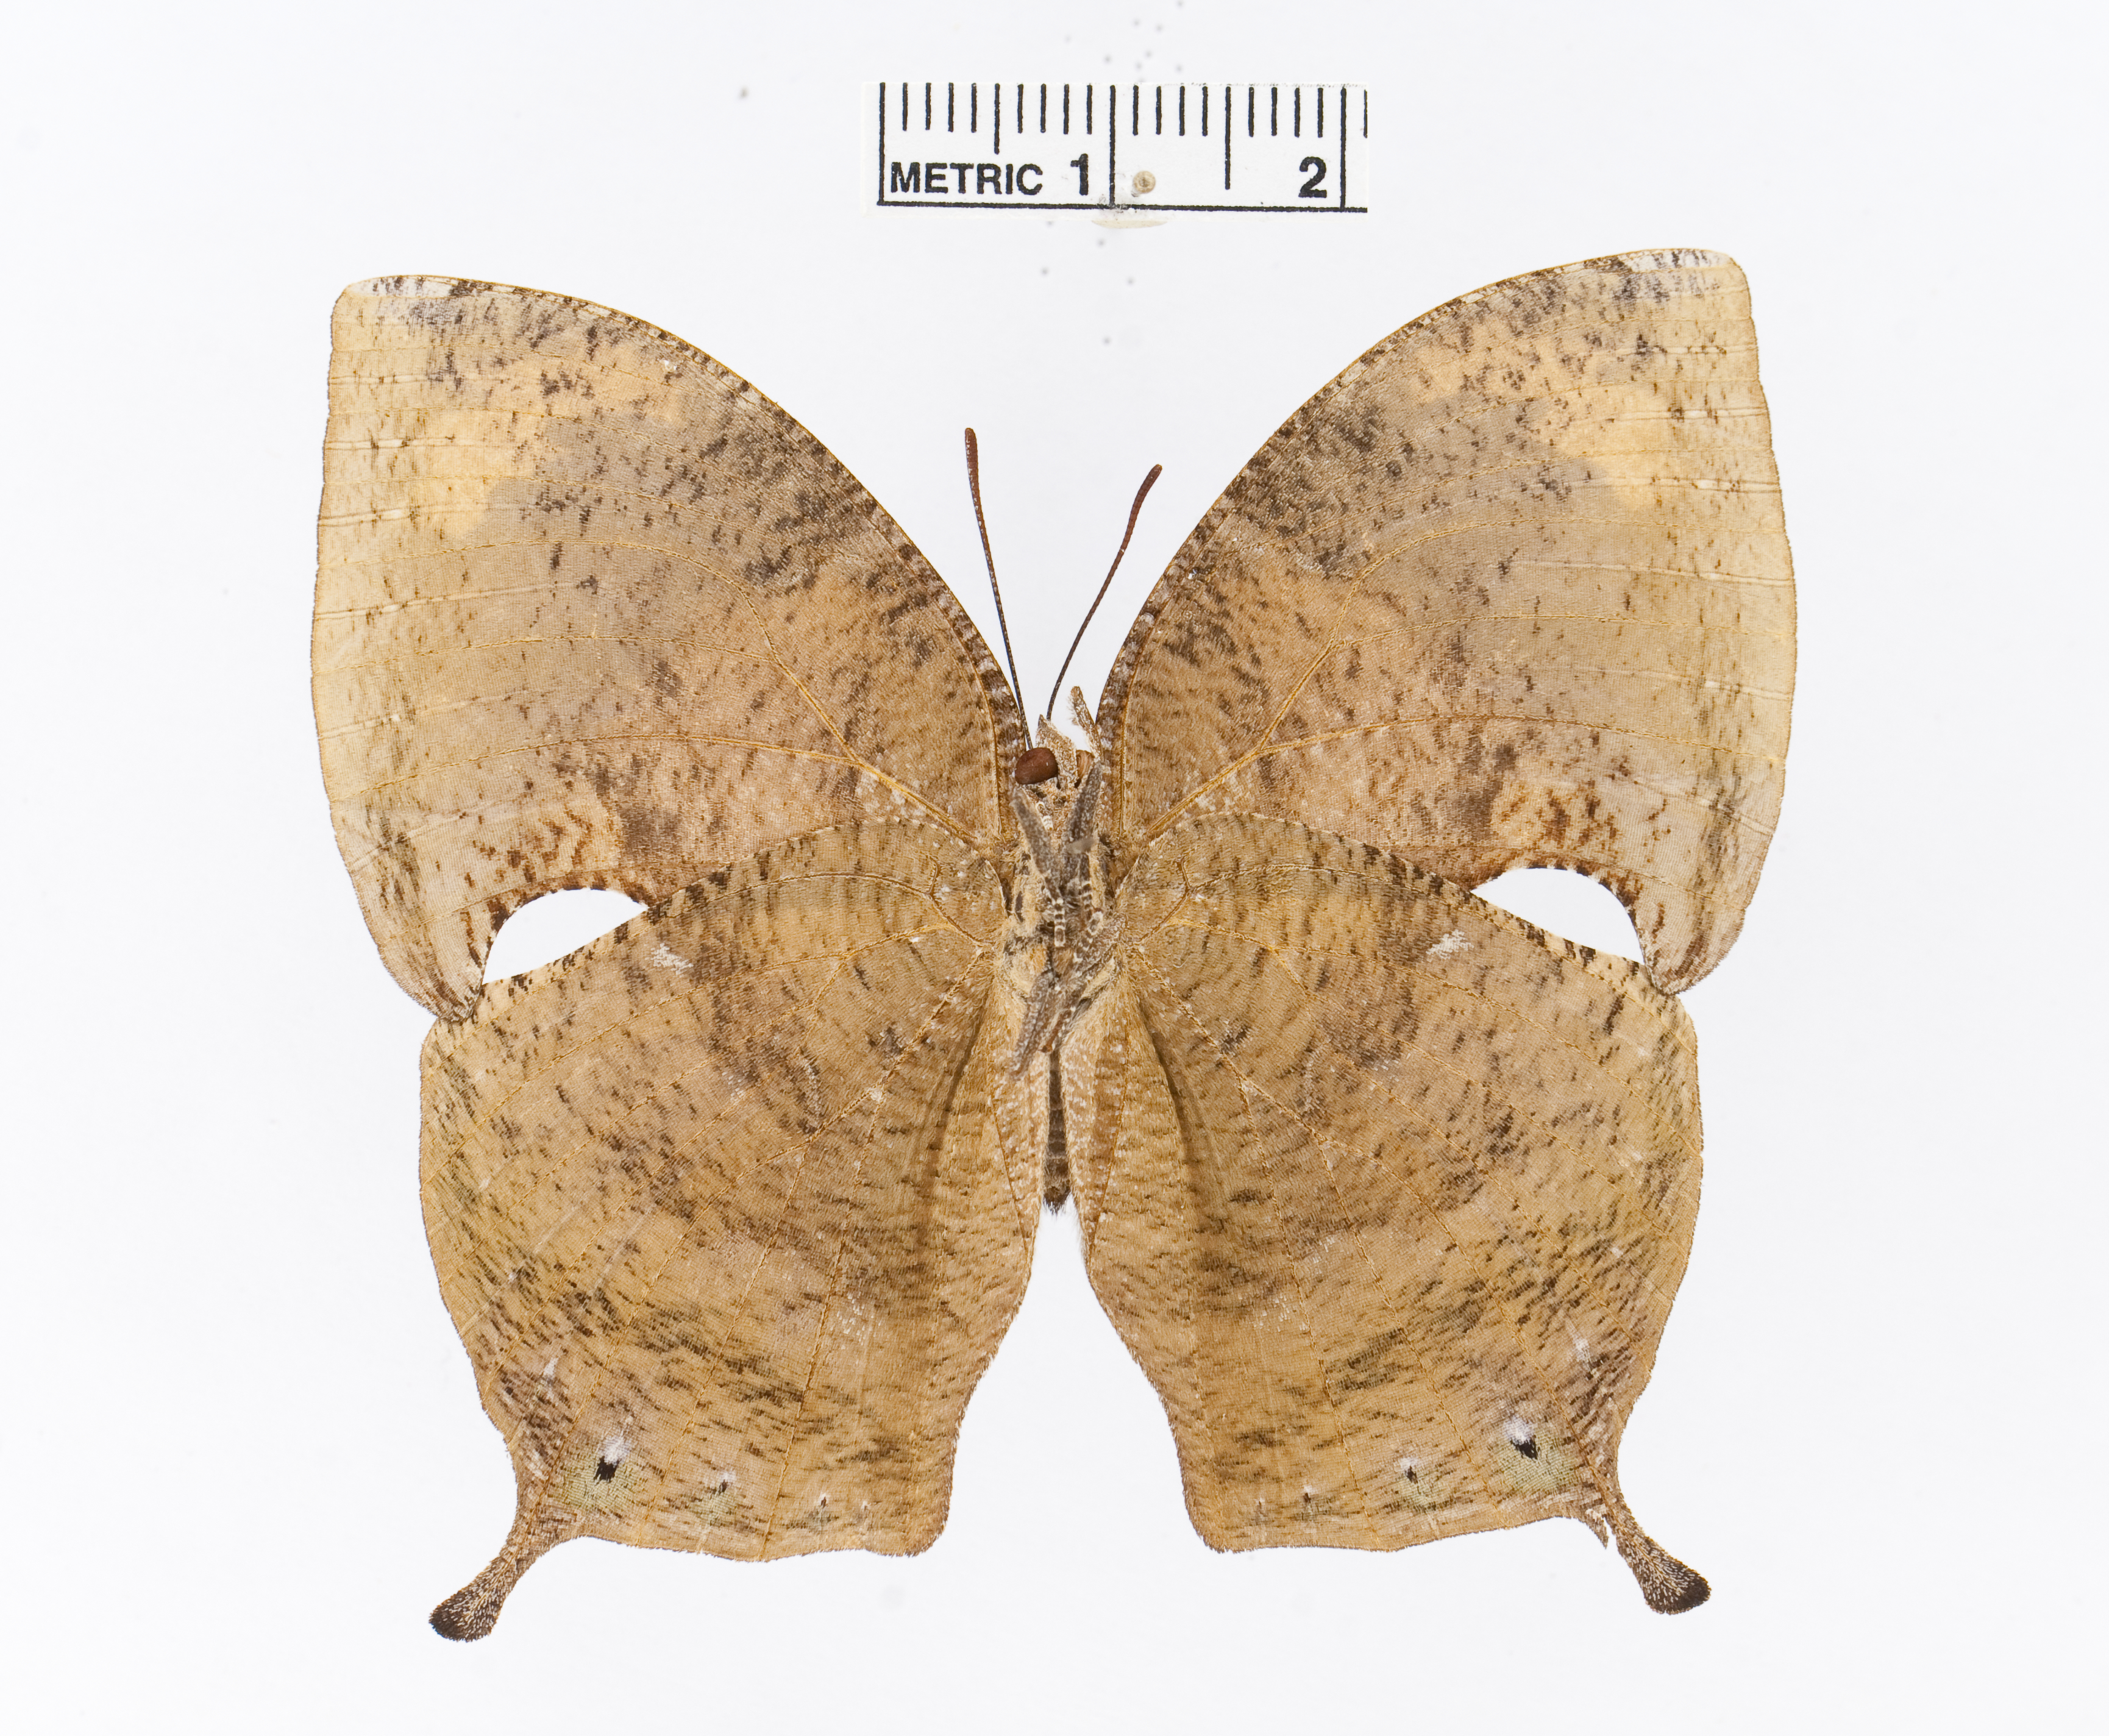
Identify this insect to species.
Memphis beatrix
